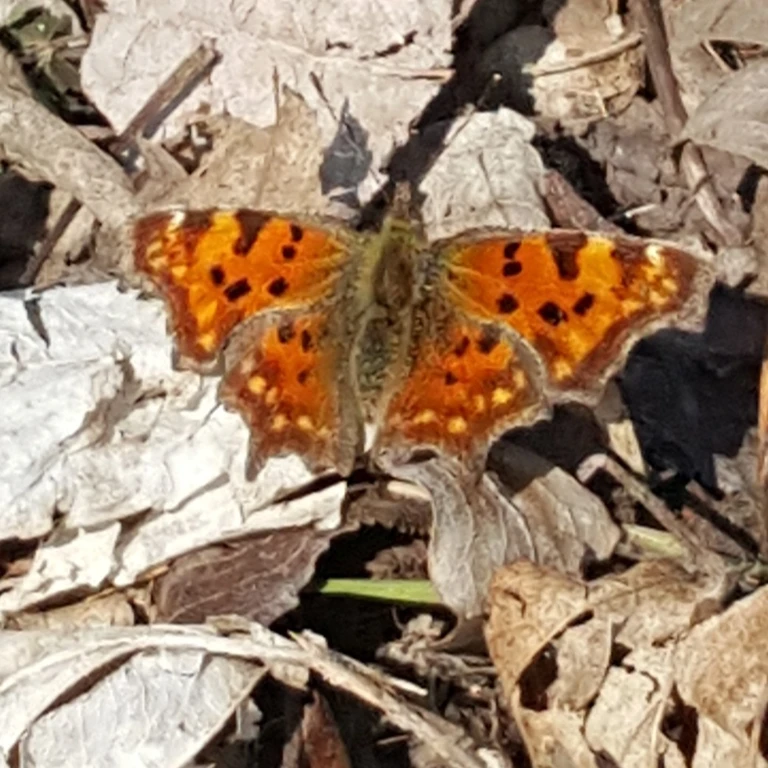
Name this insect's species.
Polygonia c-album
